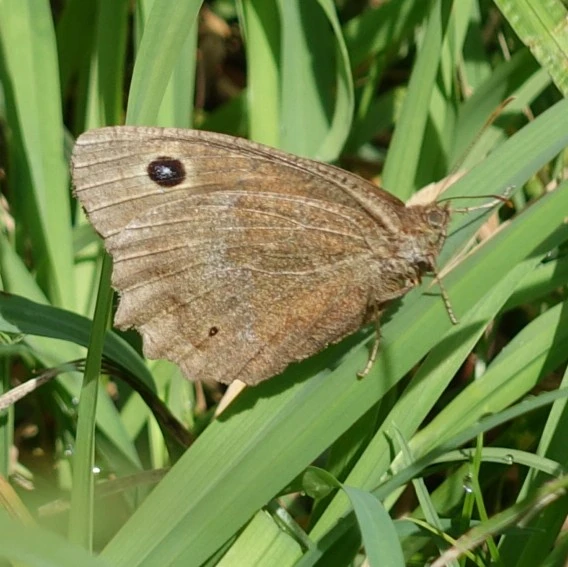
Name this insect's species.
Minois dryas
